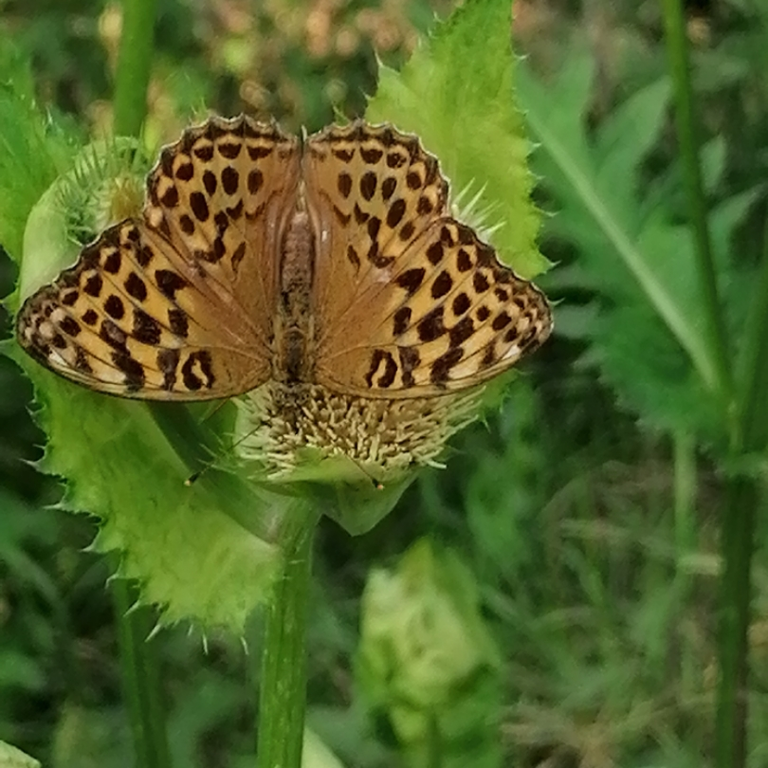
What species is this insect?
Argynnis paphia
